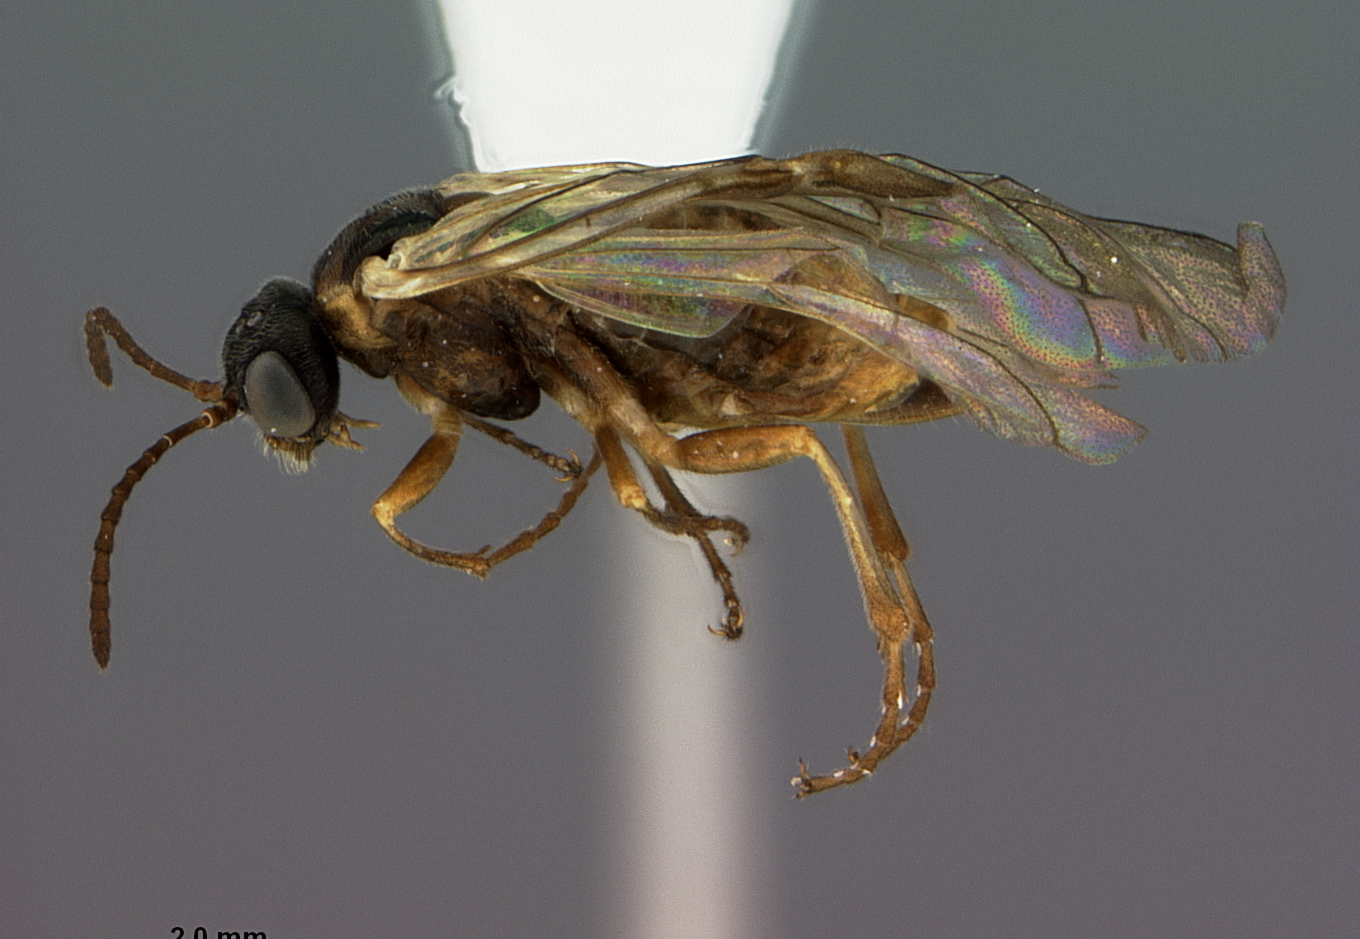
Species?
Barilochia longivalvula
